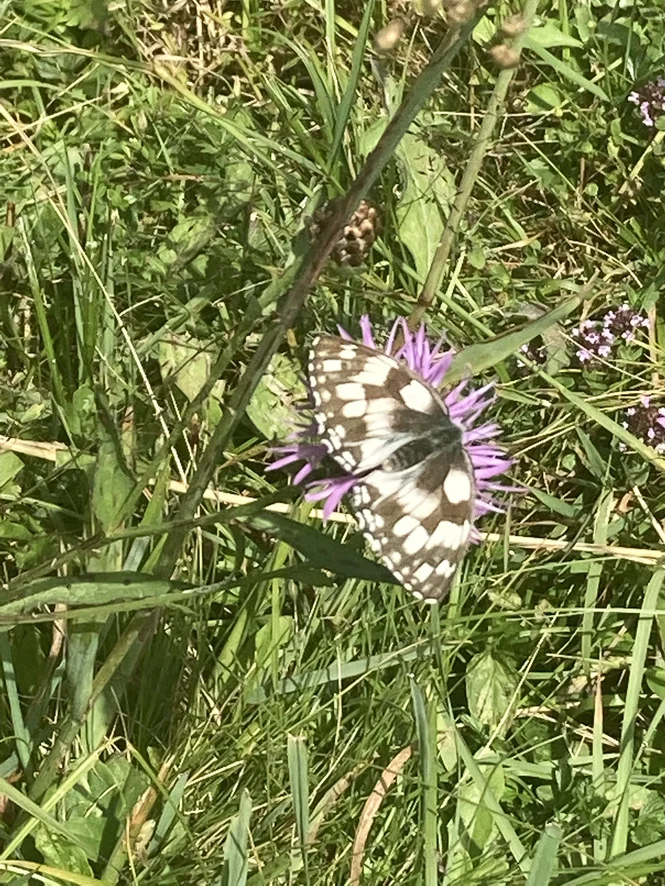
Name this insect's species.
Melanargia galathea
